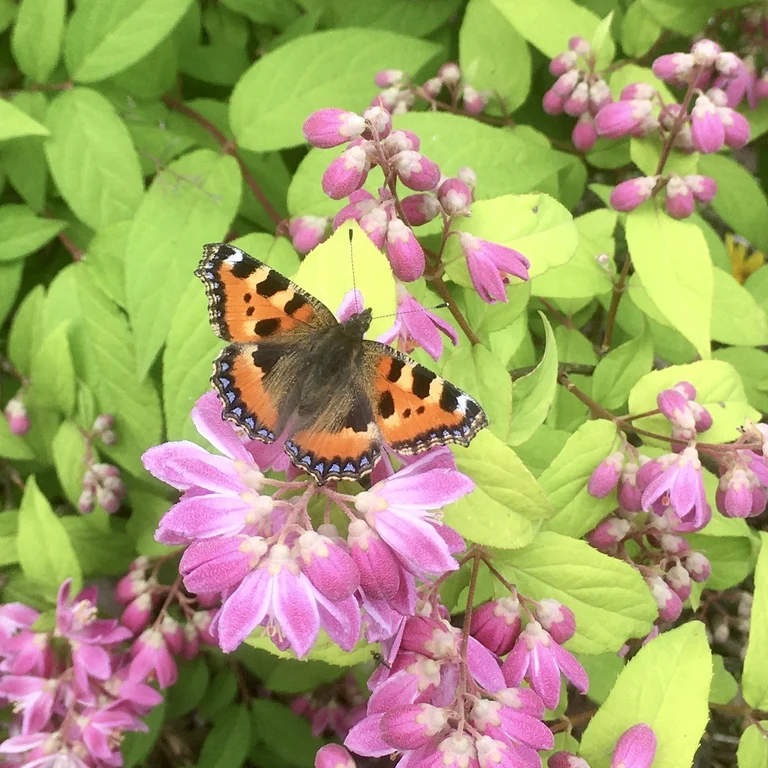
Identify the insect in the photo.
Aglais urticae
